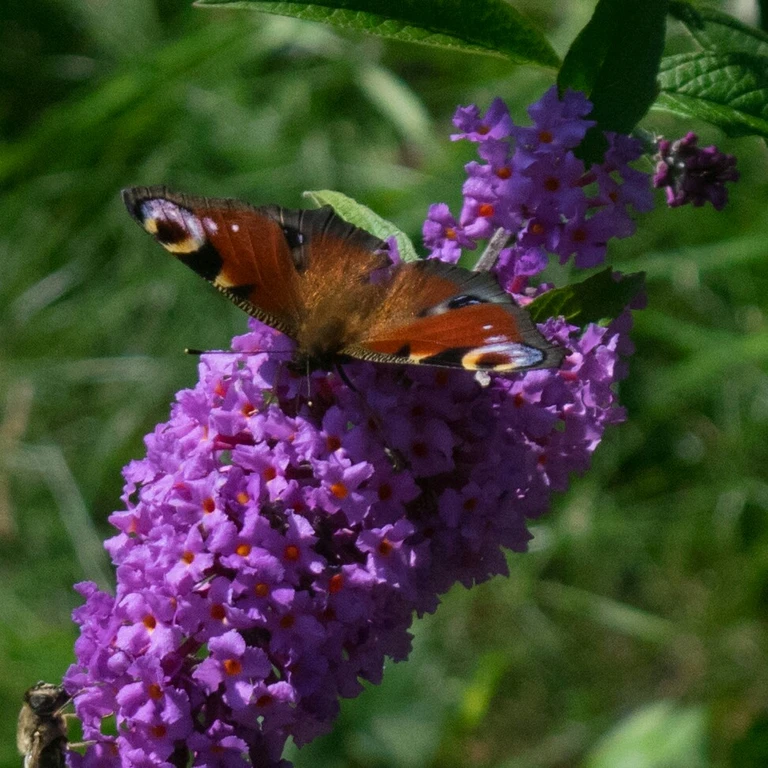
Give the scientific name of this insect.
Aglais io
